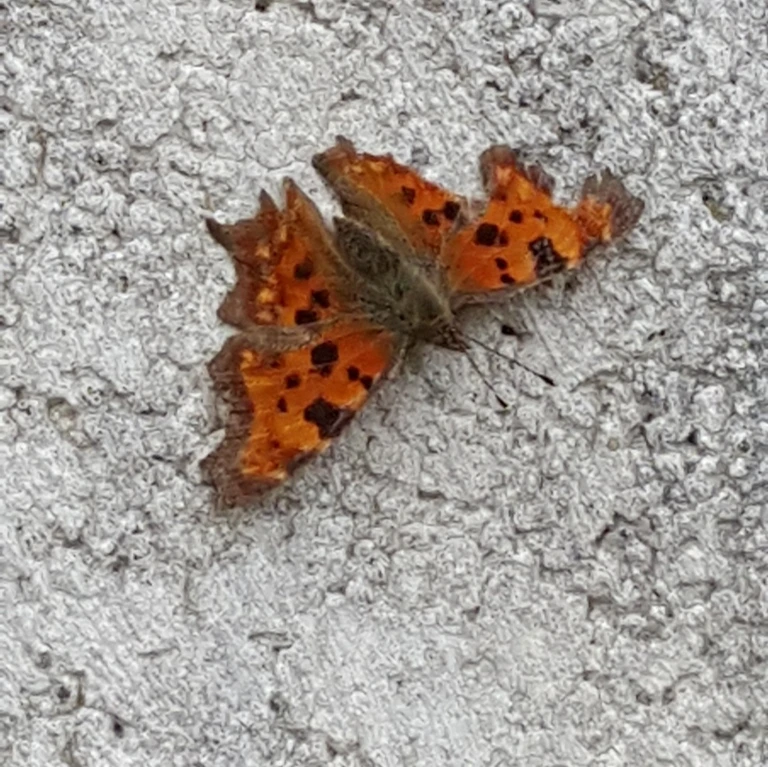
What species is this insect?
Polygonia c-album
